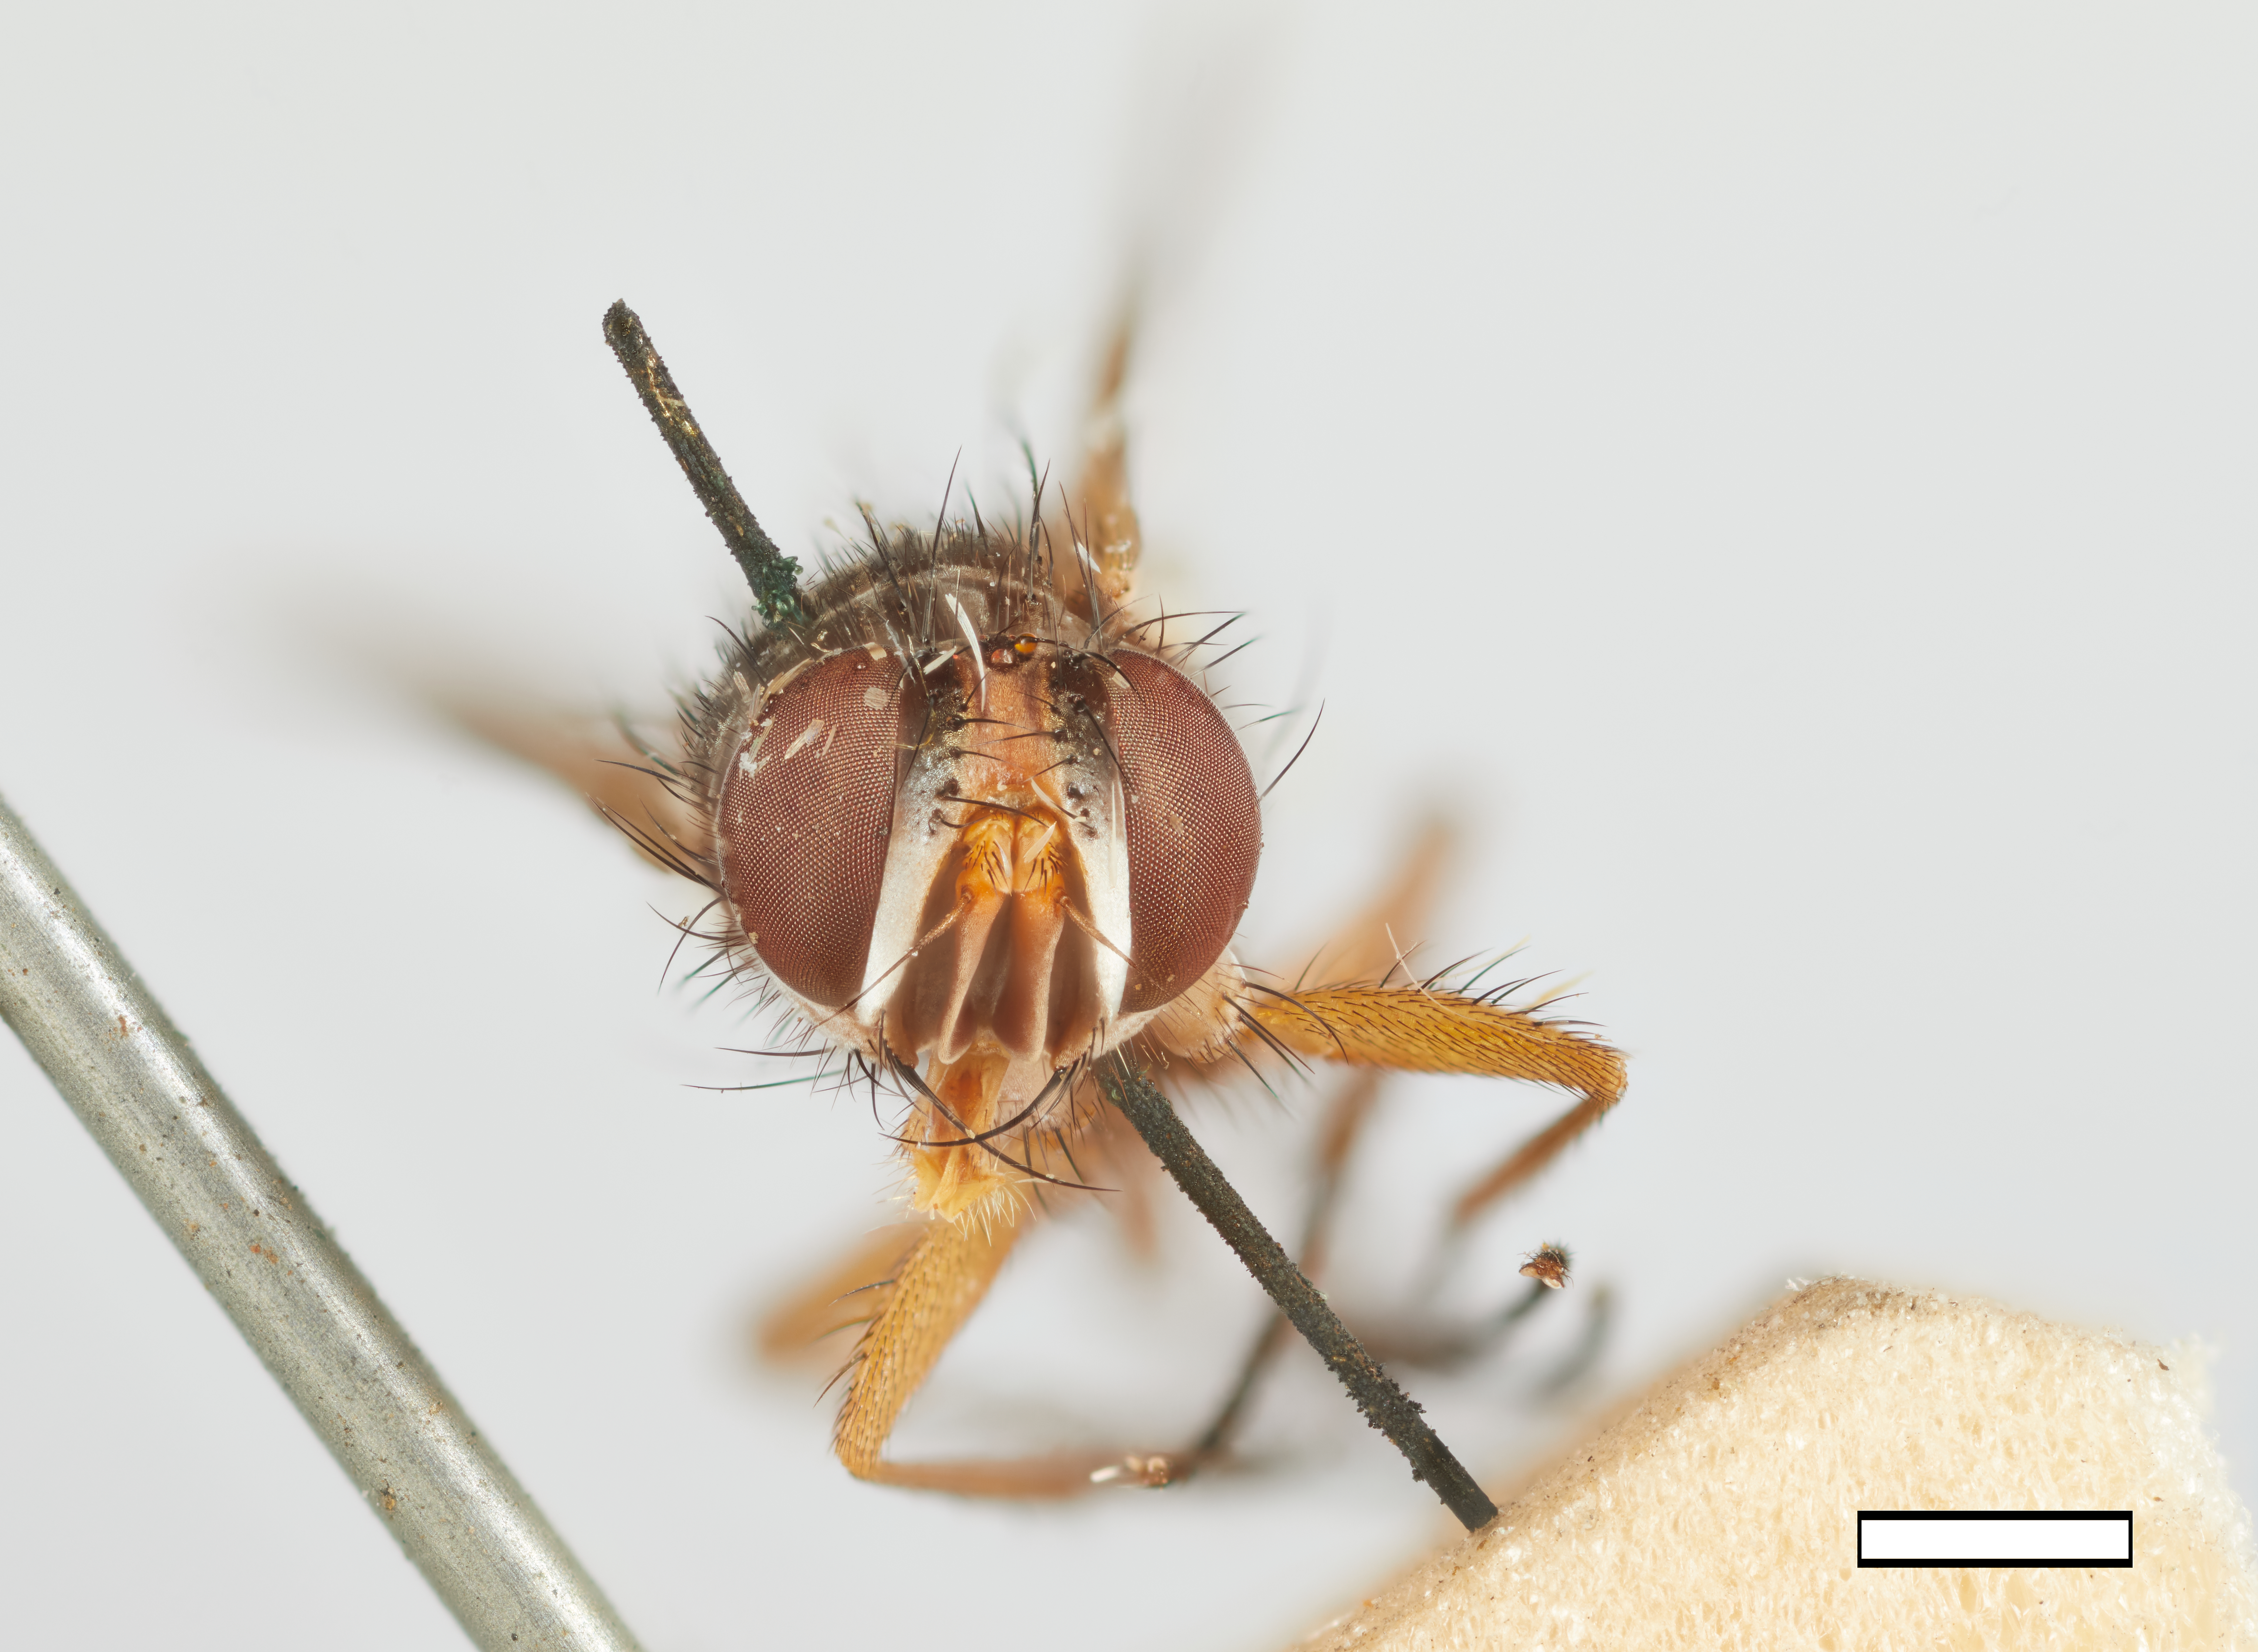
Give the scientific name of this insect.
Oedematocera dampfi
